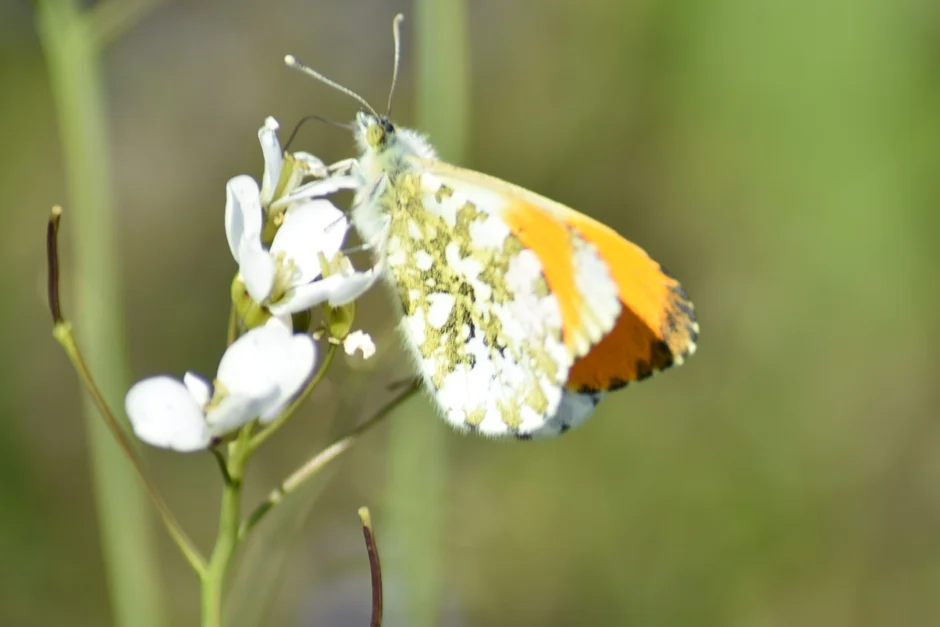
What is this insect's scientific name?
Anthocharis cardamines
